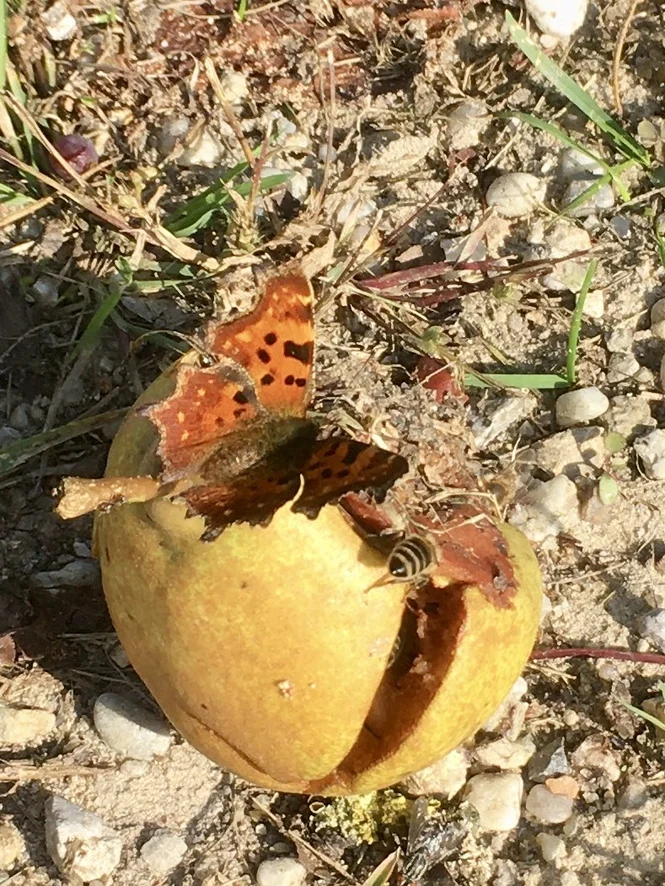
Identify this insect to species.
Polygonia c-album
